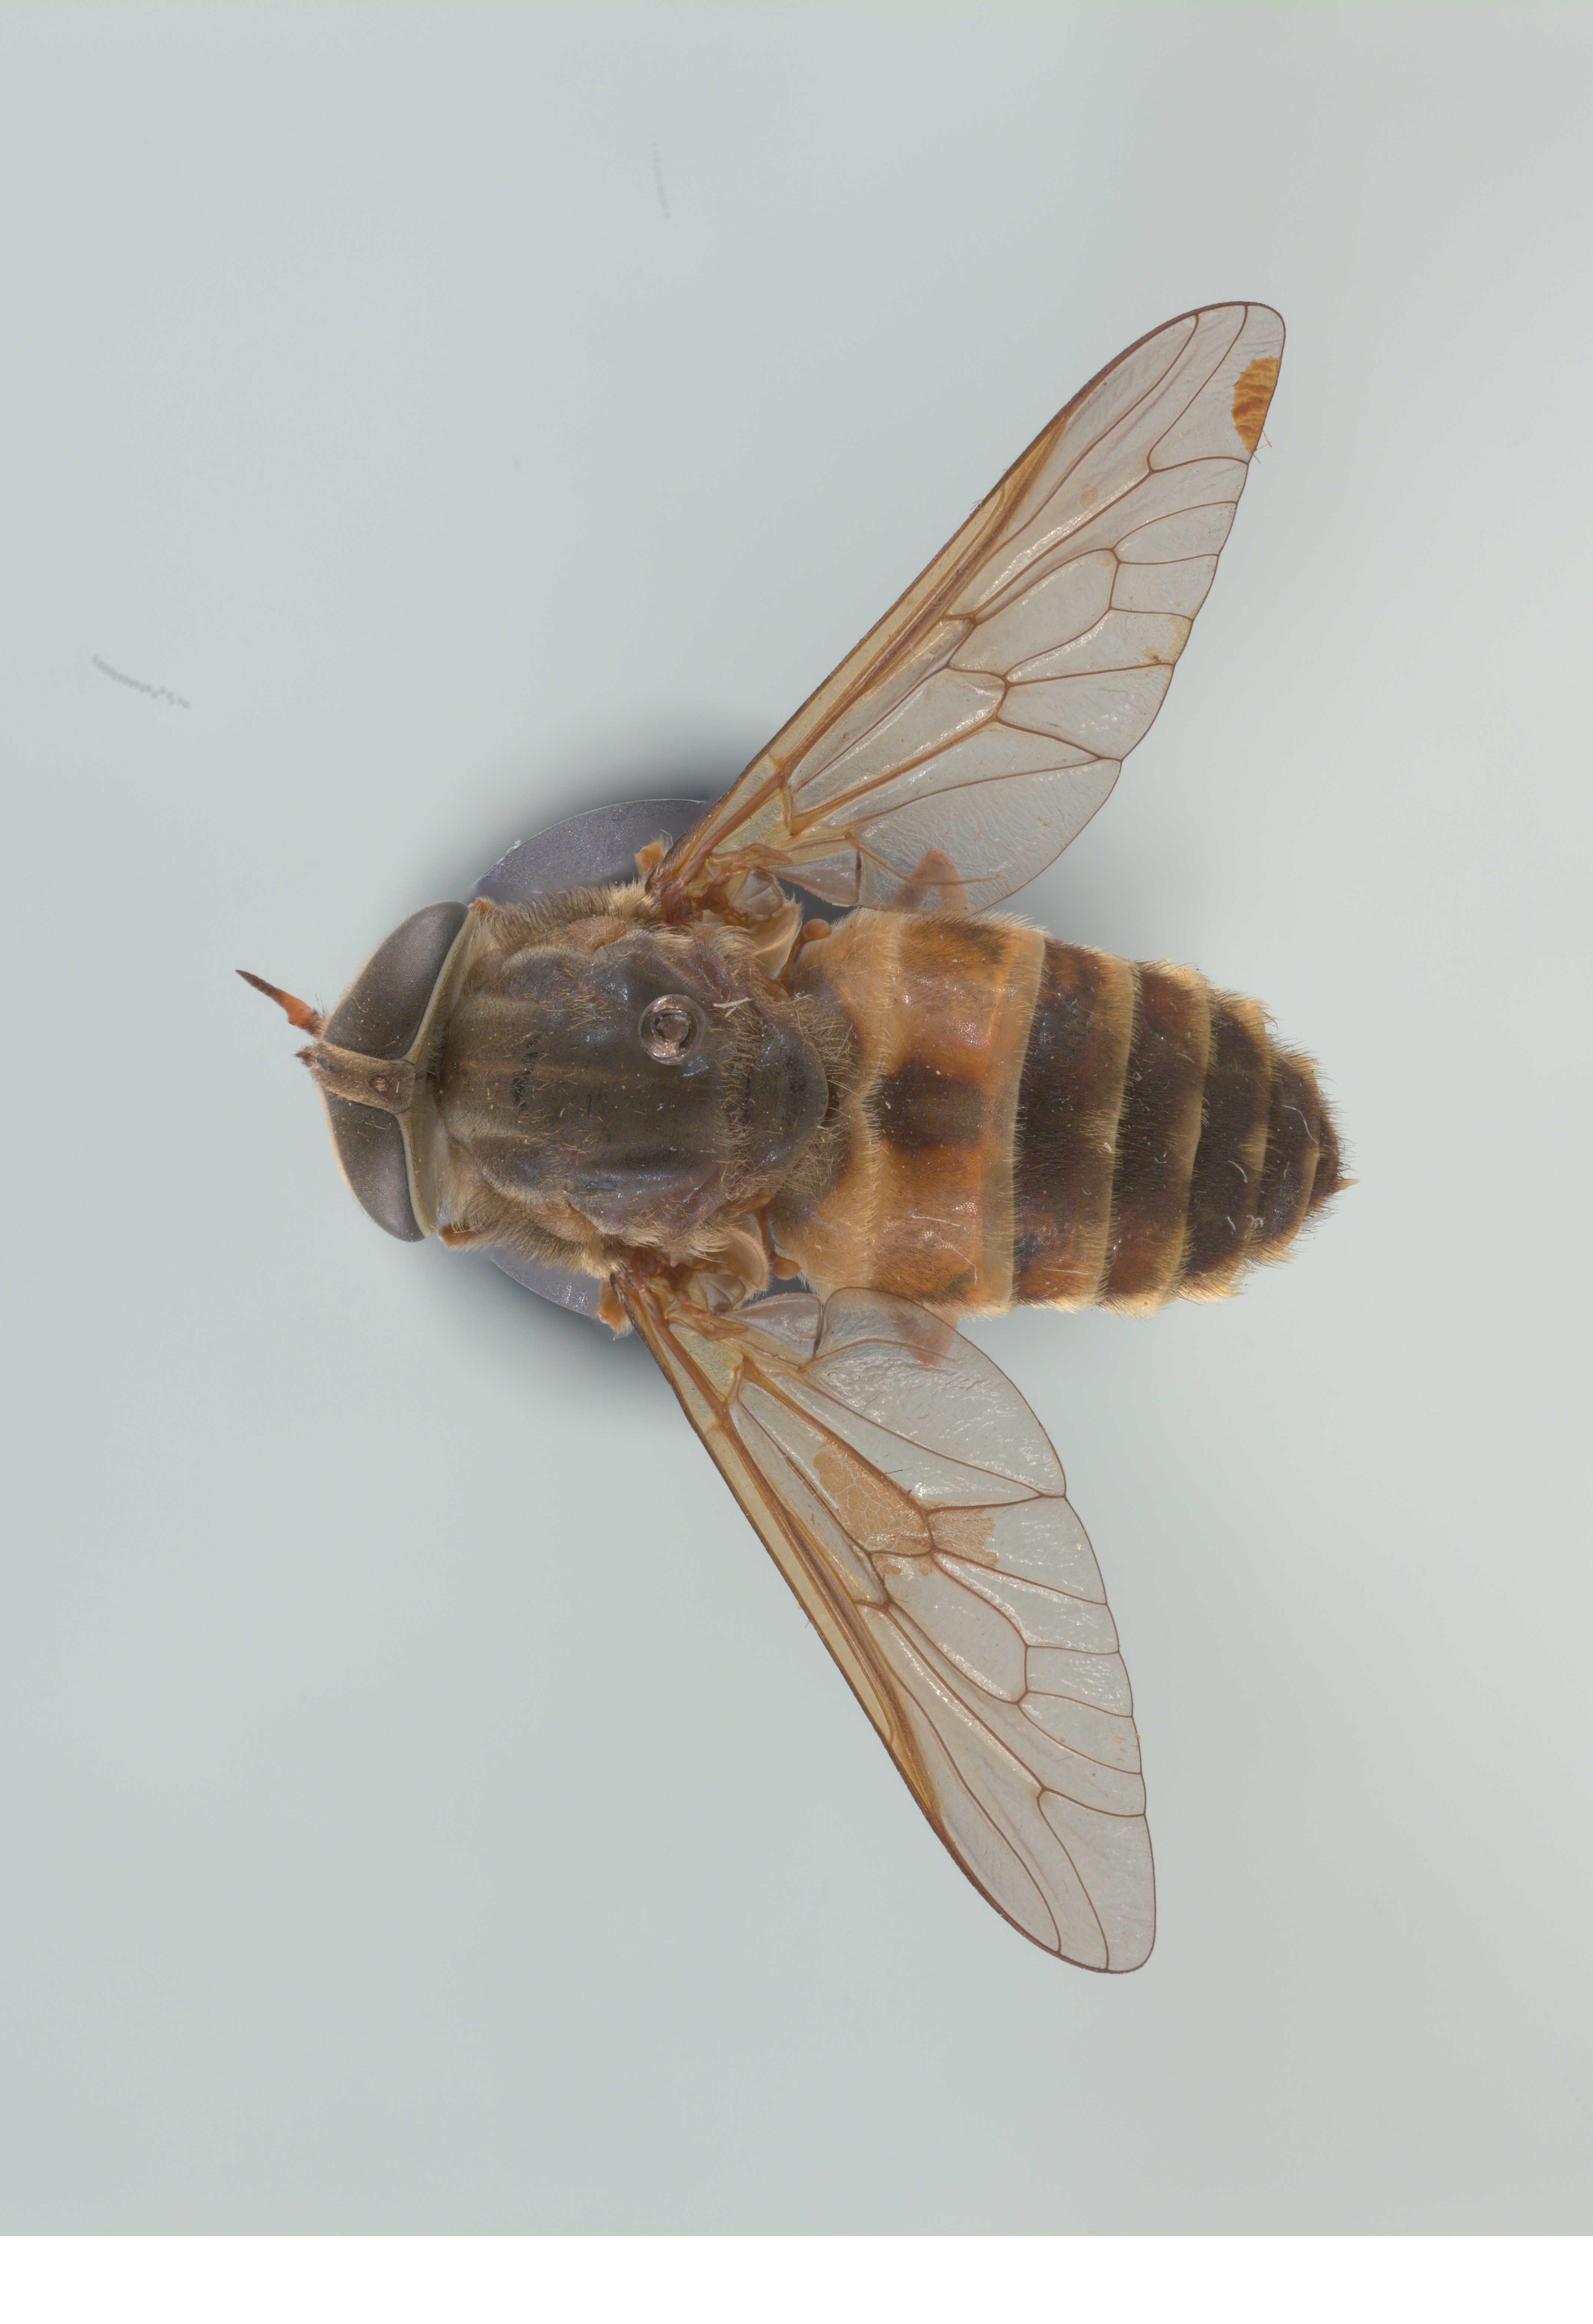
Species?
Hybomitra californica
